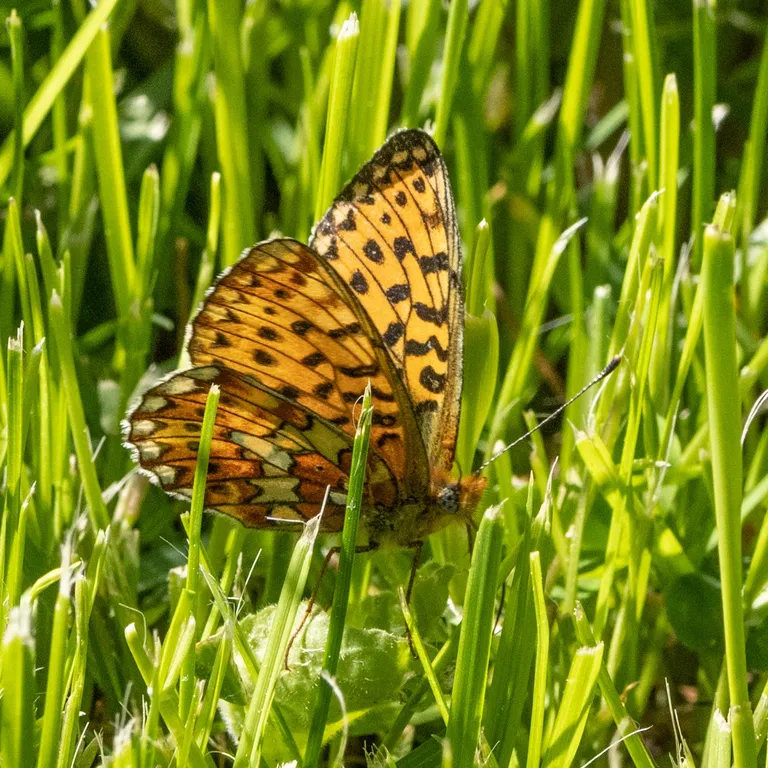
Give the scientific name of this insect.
Boloria euphrosyne (also Clossiana euphrosyne)
